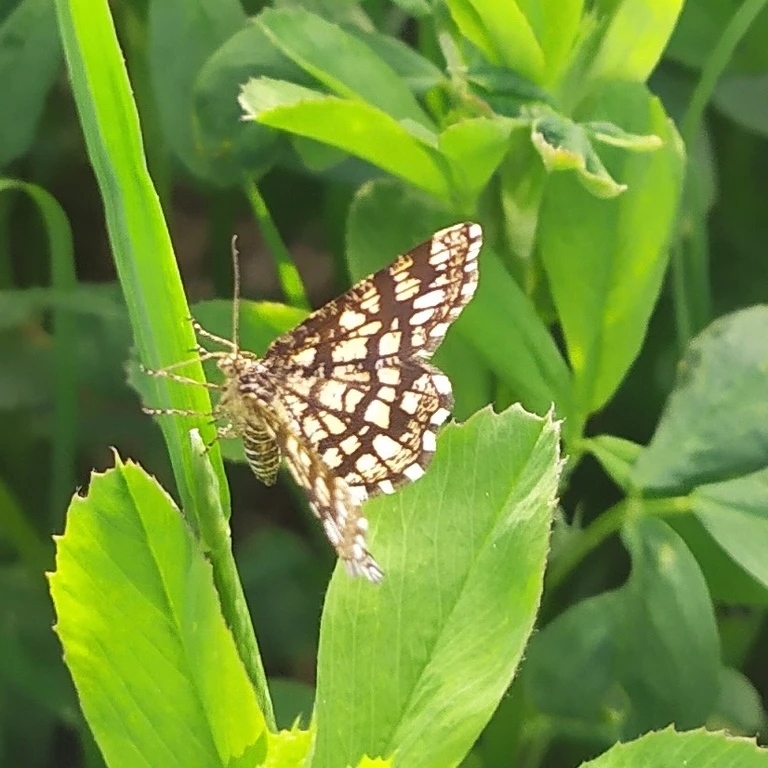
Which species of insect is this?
Chiasmia clathrata
